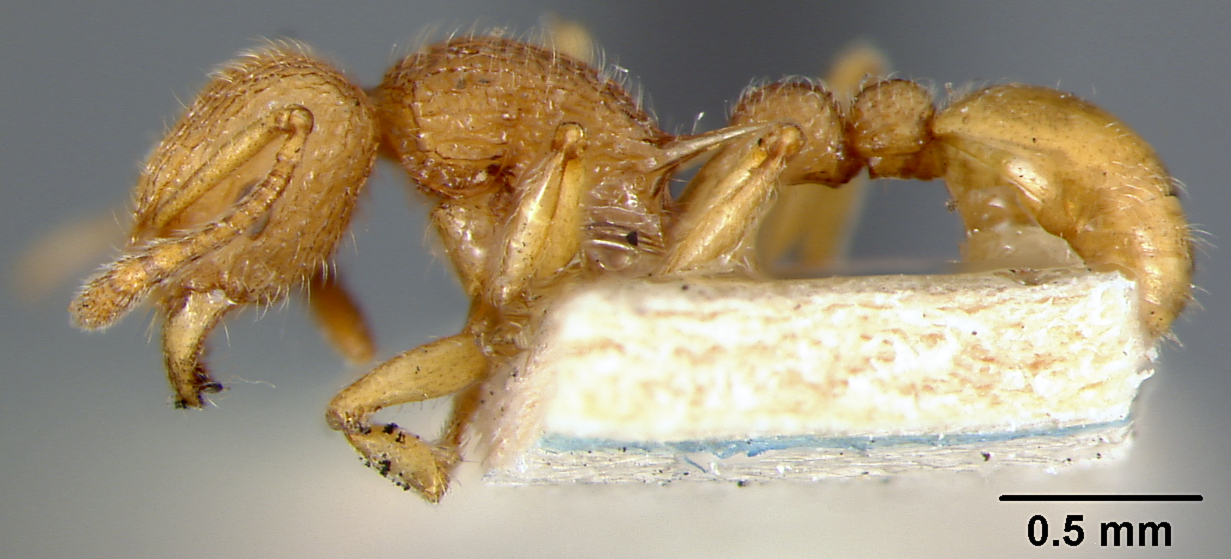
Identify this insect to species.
Tetramorium salomo
